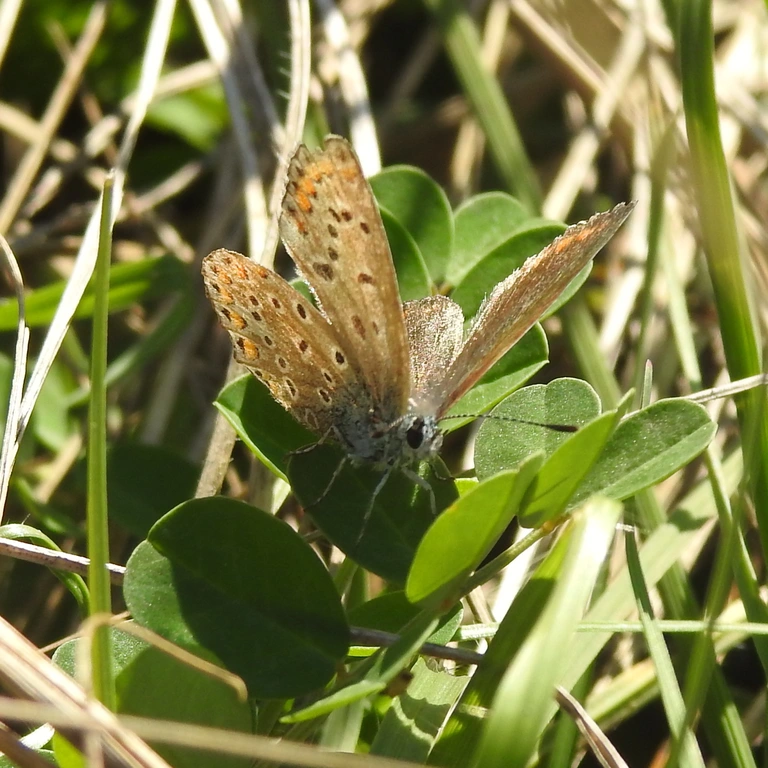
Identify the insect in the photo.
Polyommatus icarus
